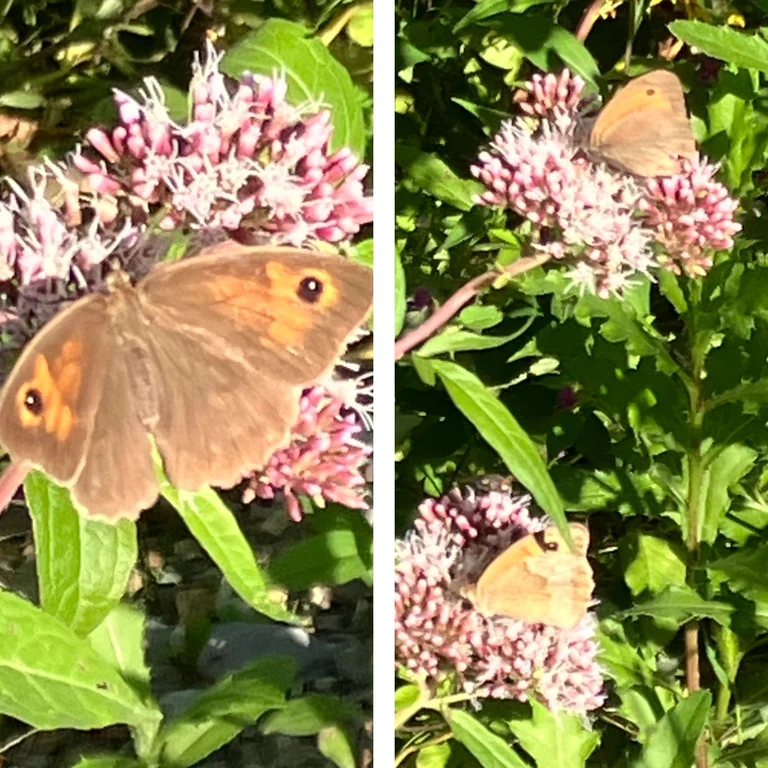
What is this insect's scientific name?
Maniola jurtina
